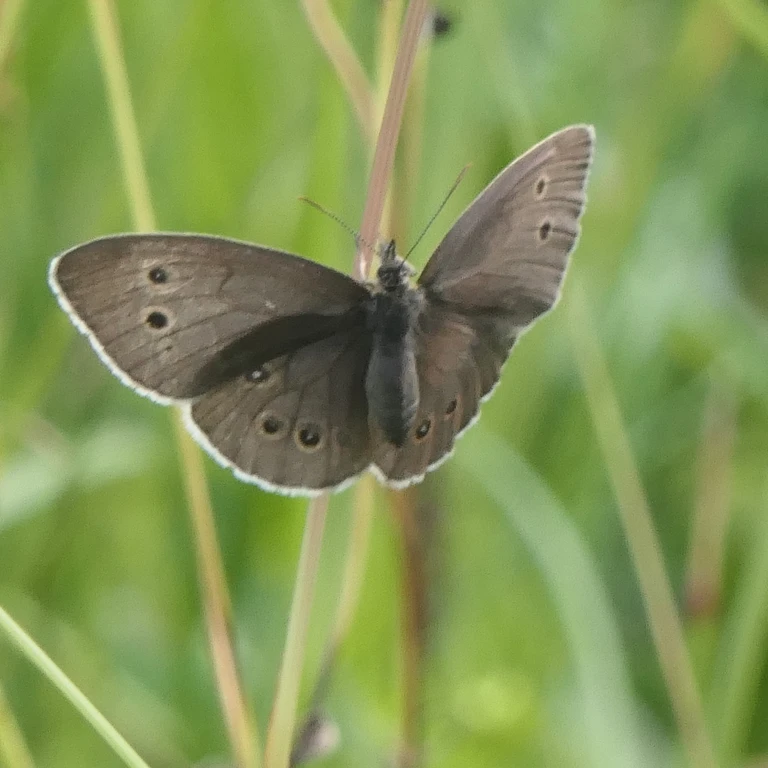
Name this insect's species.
Aphantopus hyperantus
